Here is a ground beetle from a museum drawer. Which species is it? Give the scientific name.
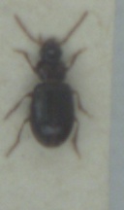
Bradycellus ruficollis
